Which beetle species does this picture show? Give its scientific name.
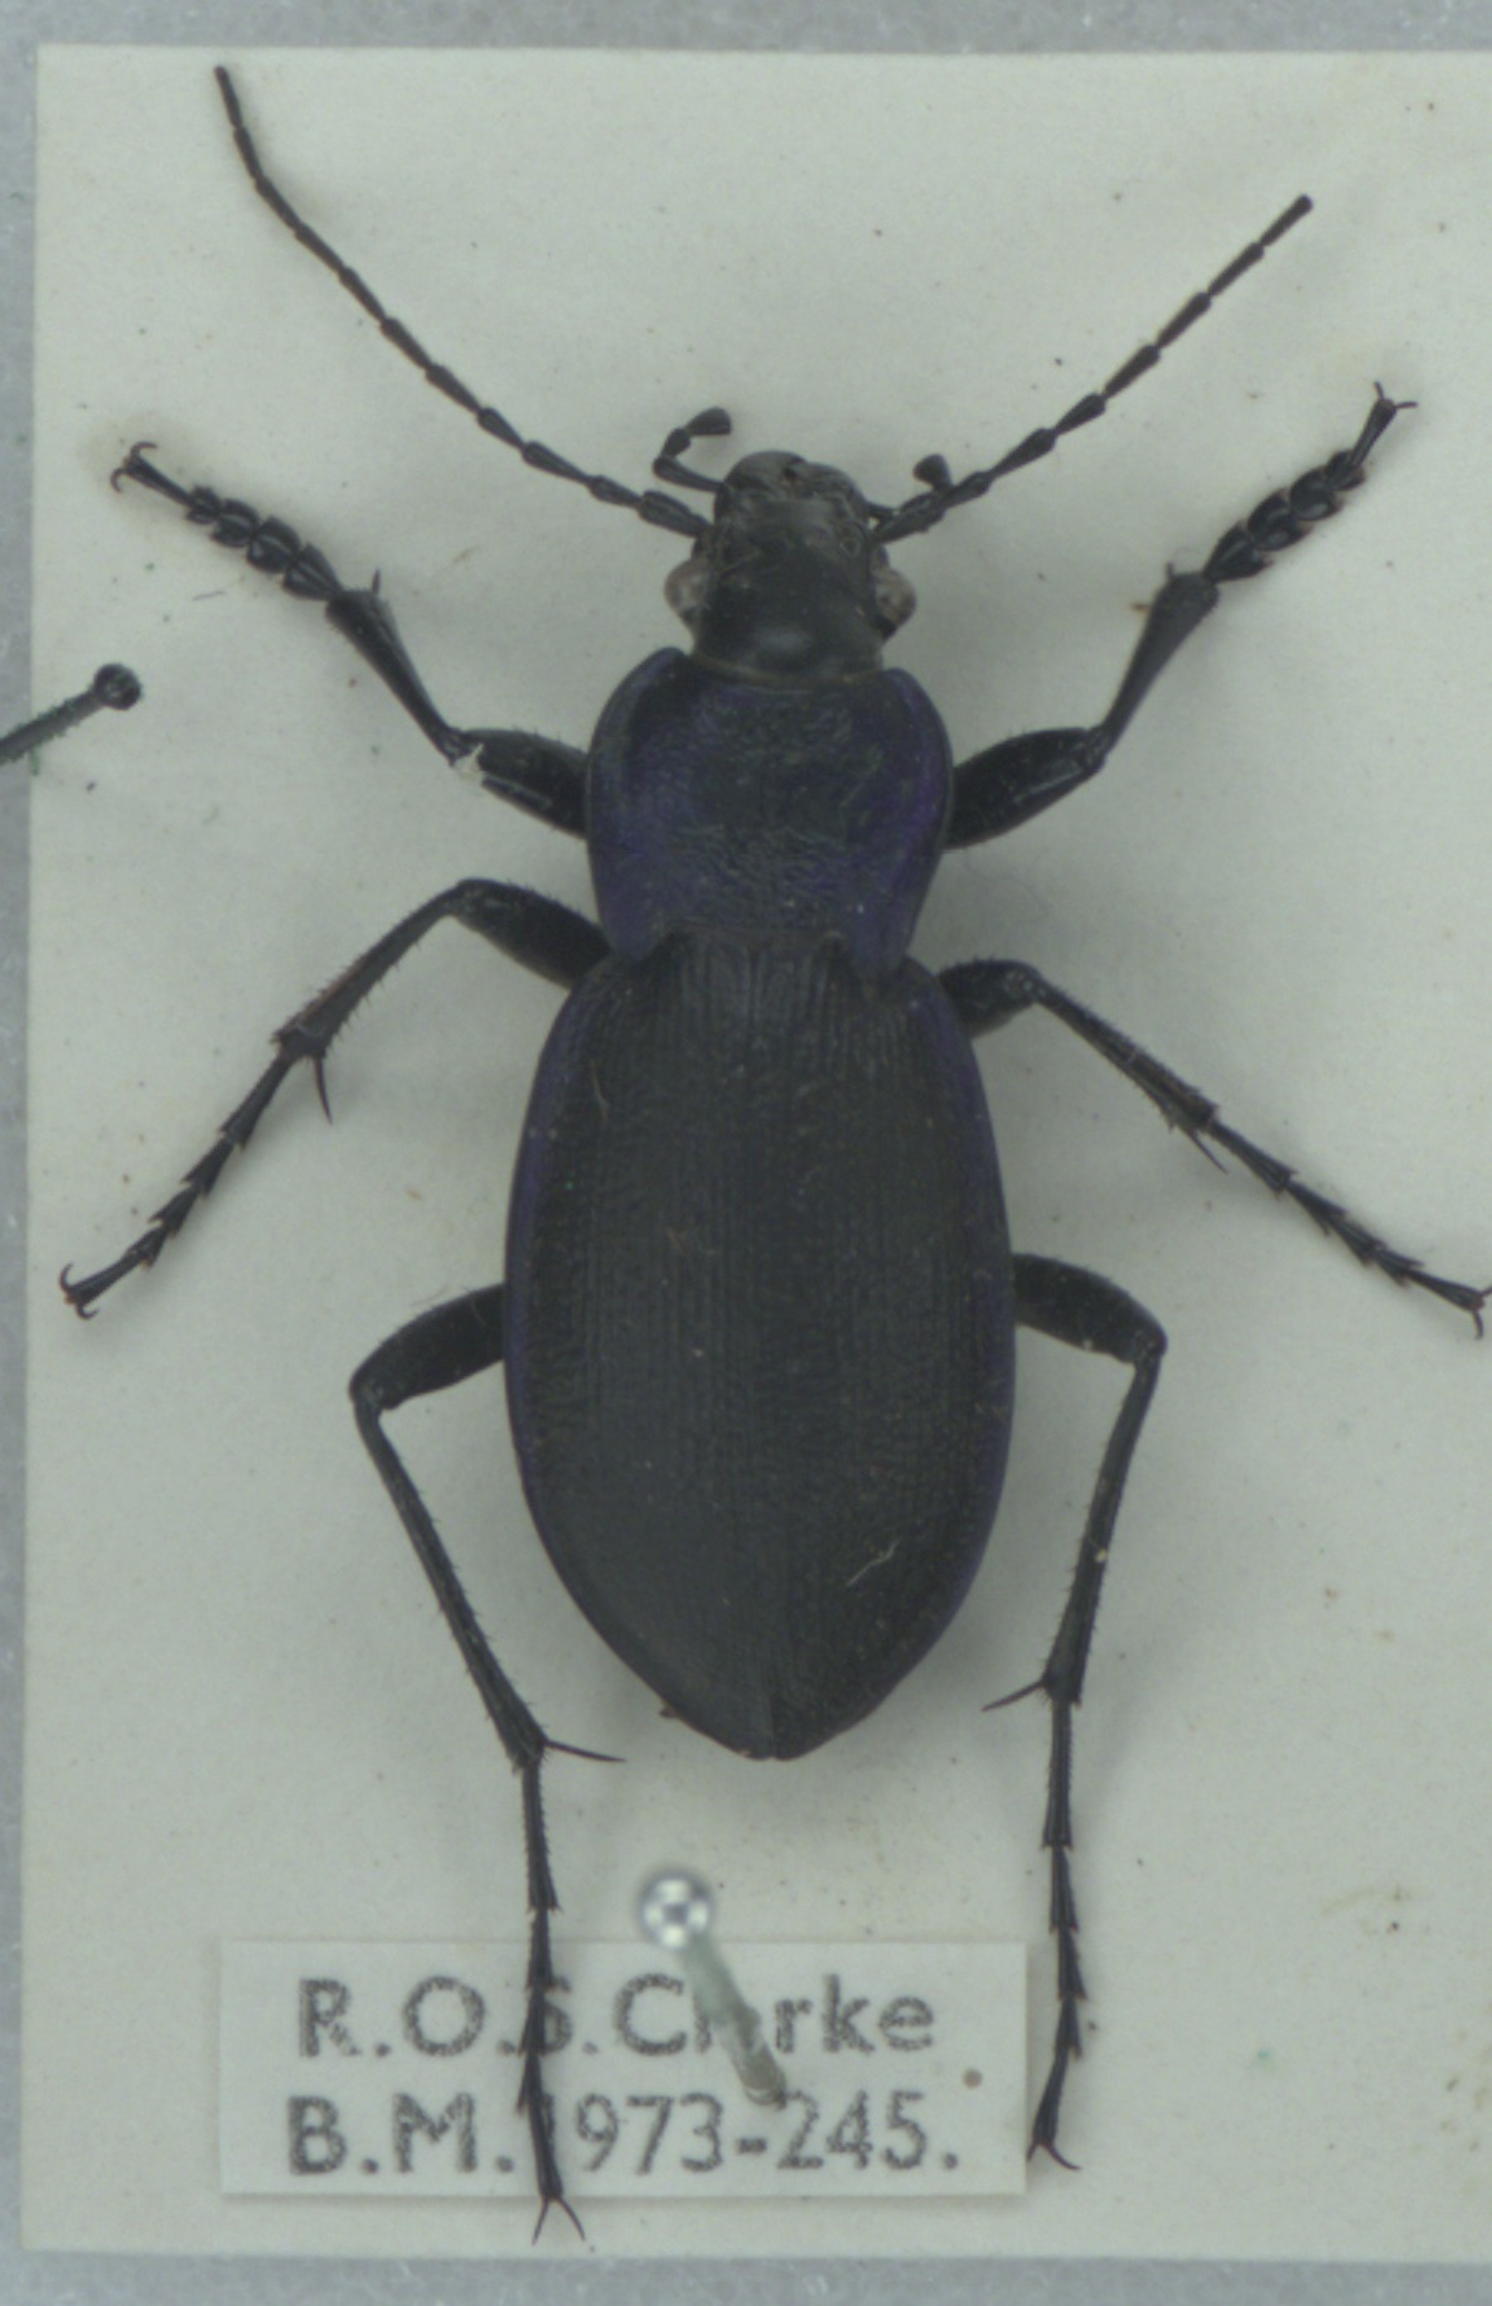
Carabus problematicus
